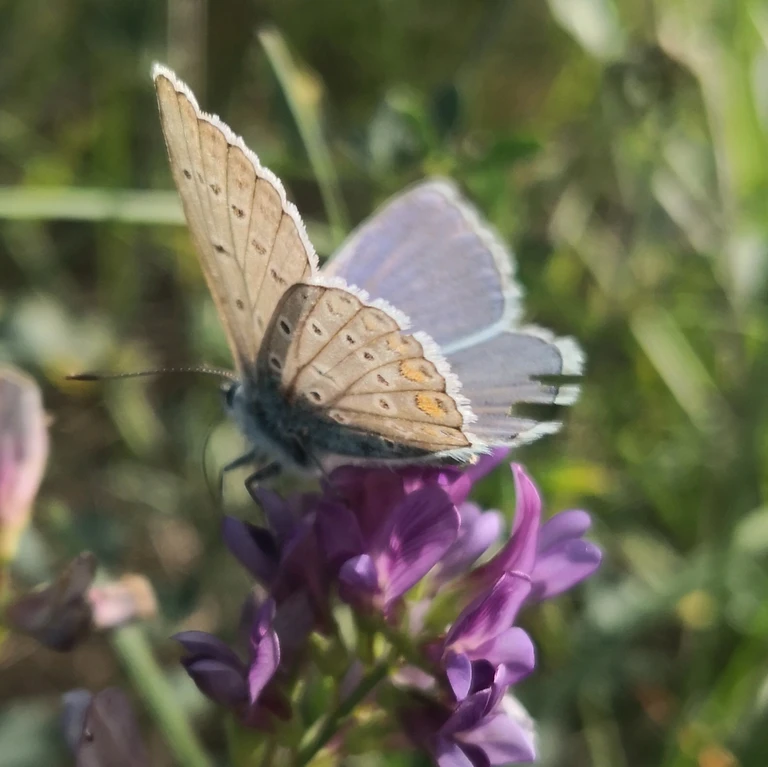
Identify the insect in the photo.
Polyommatus icarus
